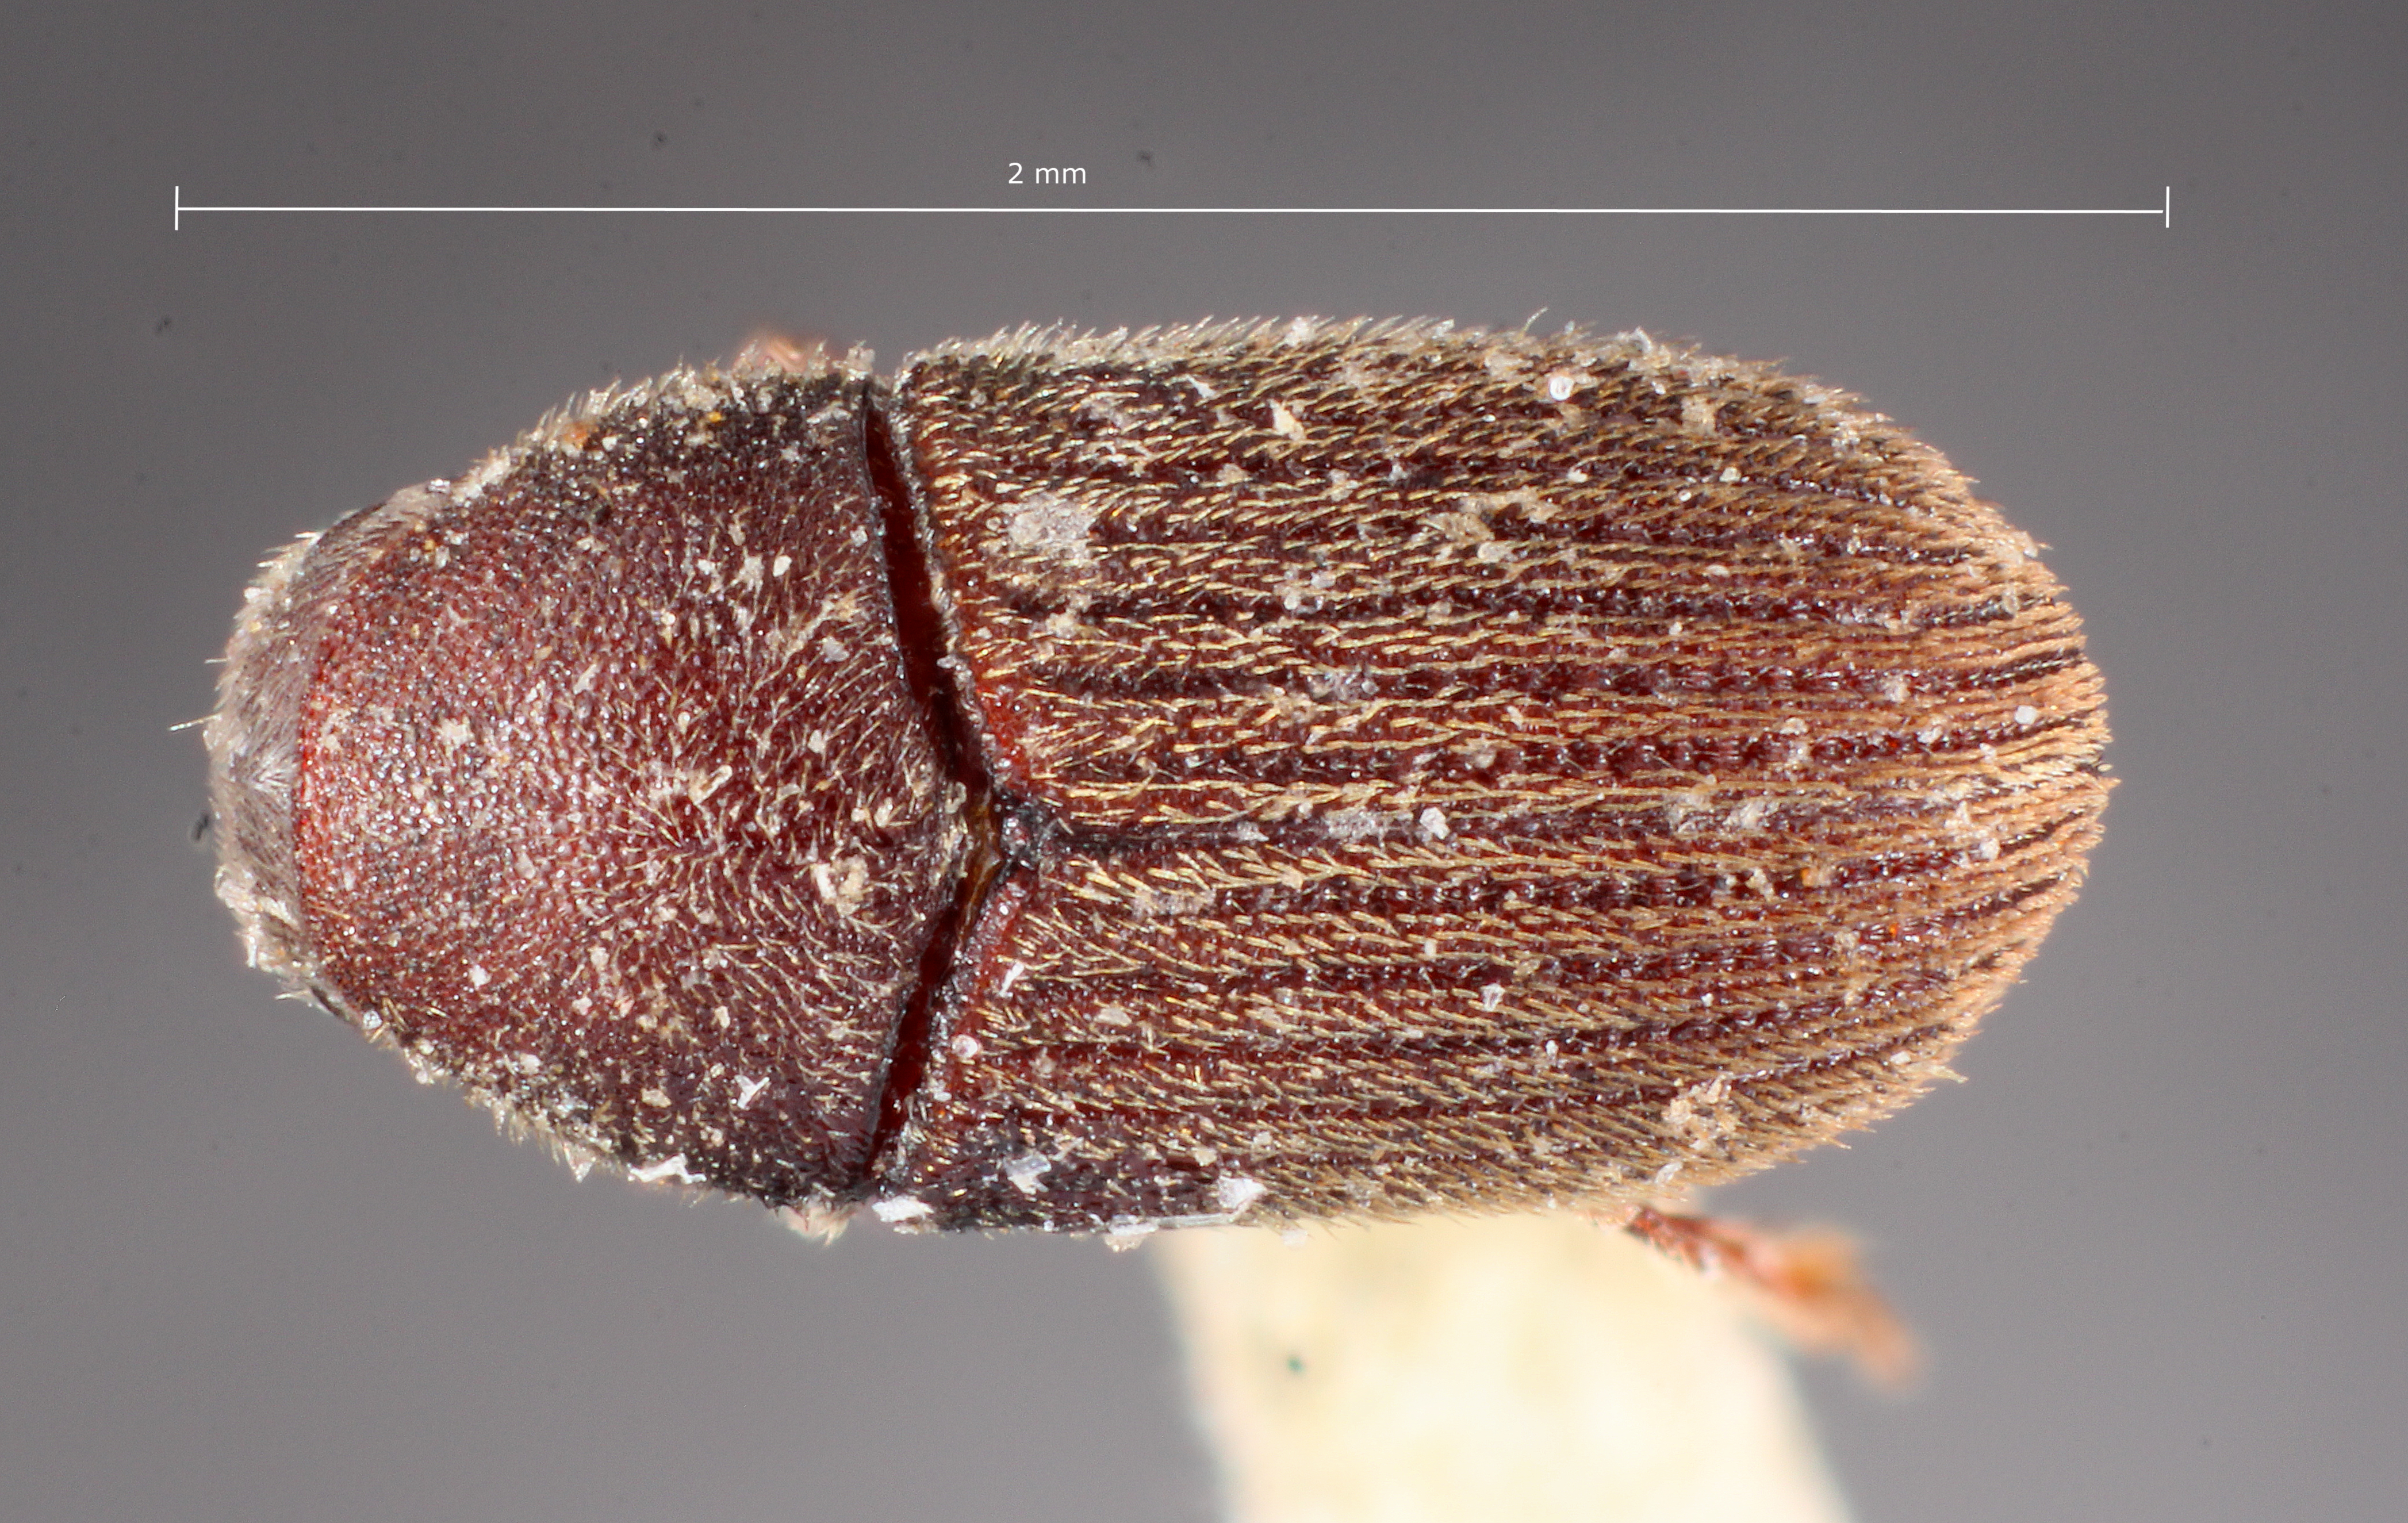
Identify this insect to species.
Phrixosoma minor
